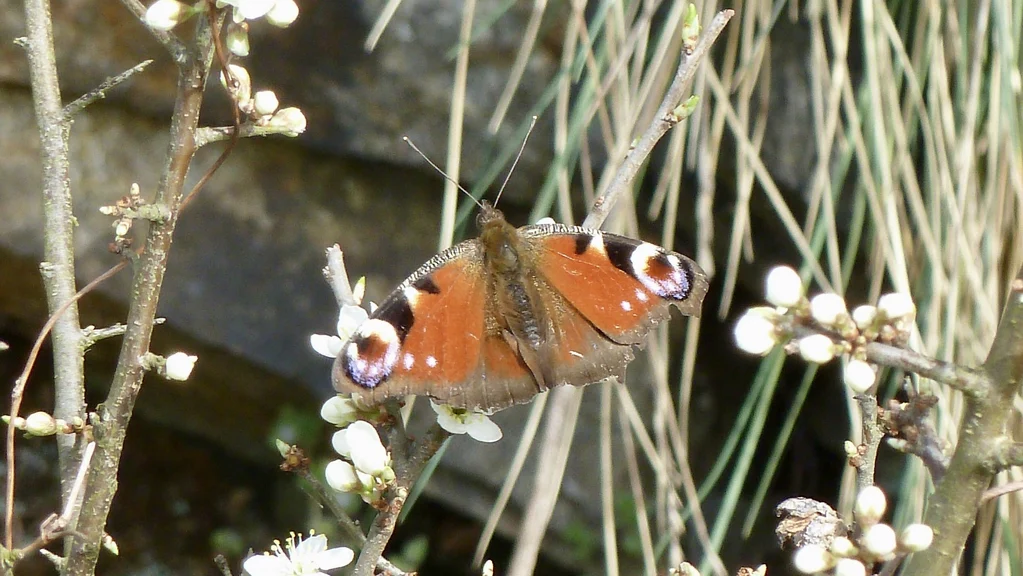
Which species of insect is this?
Aglais io
